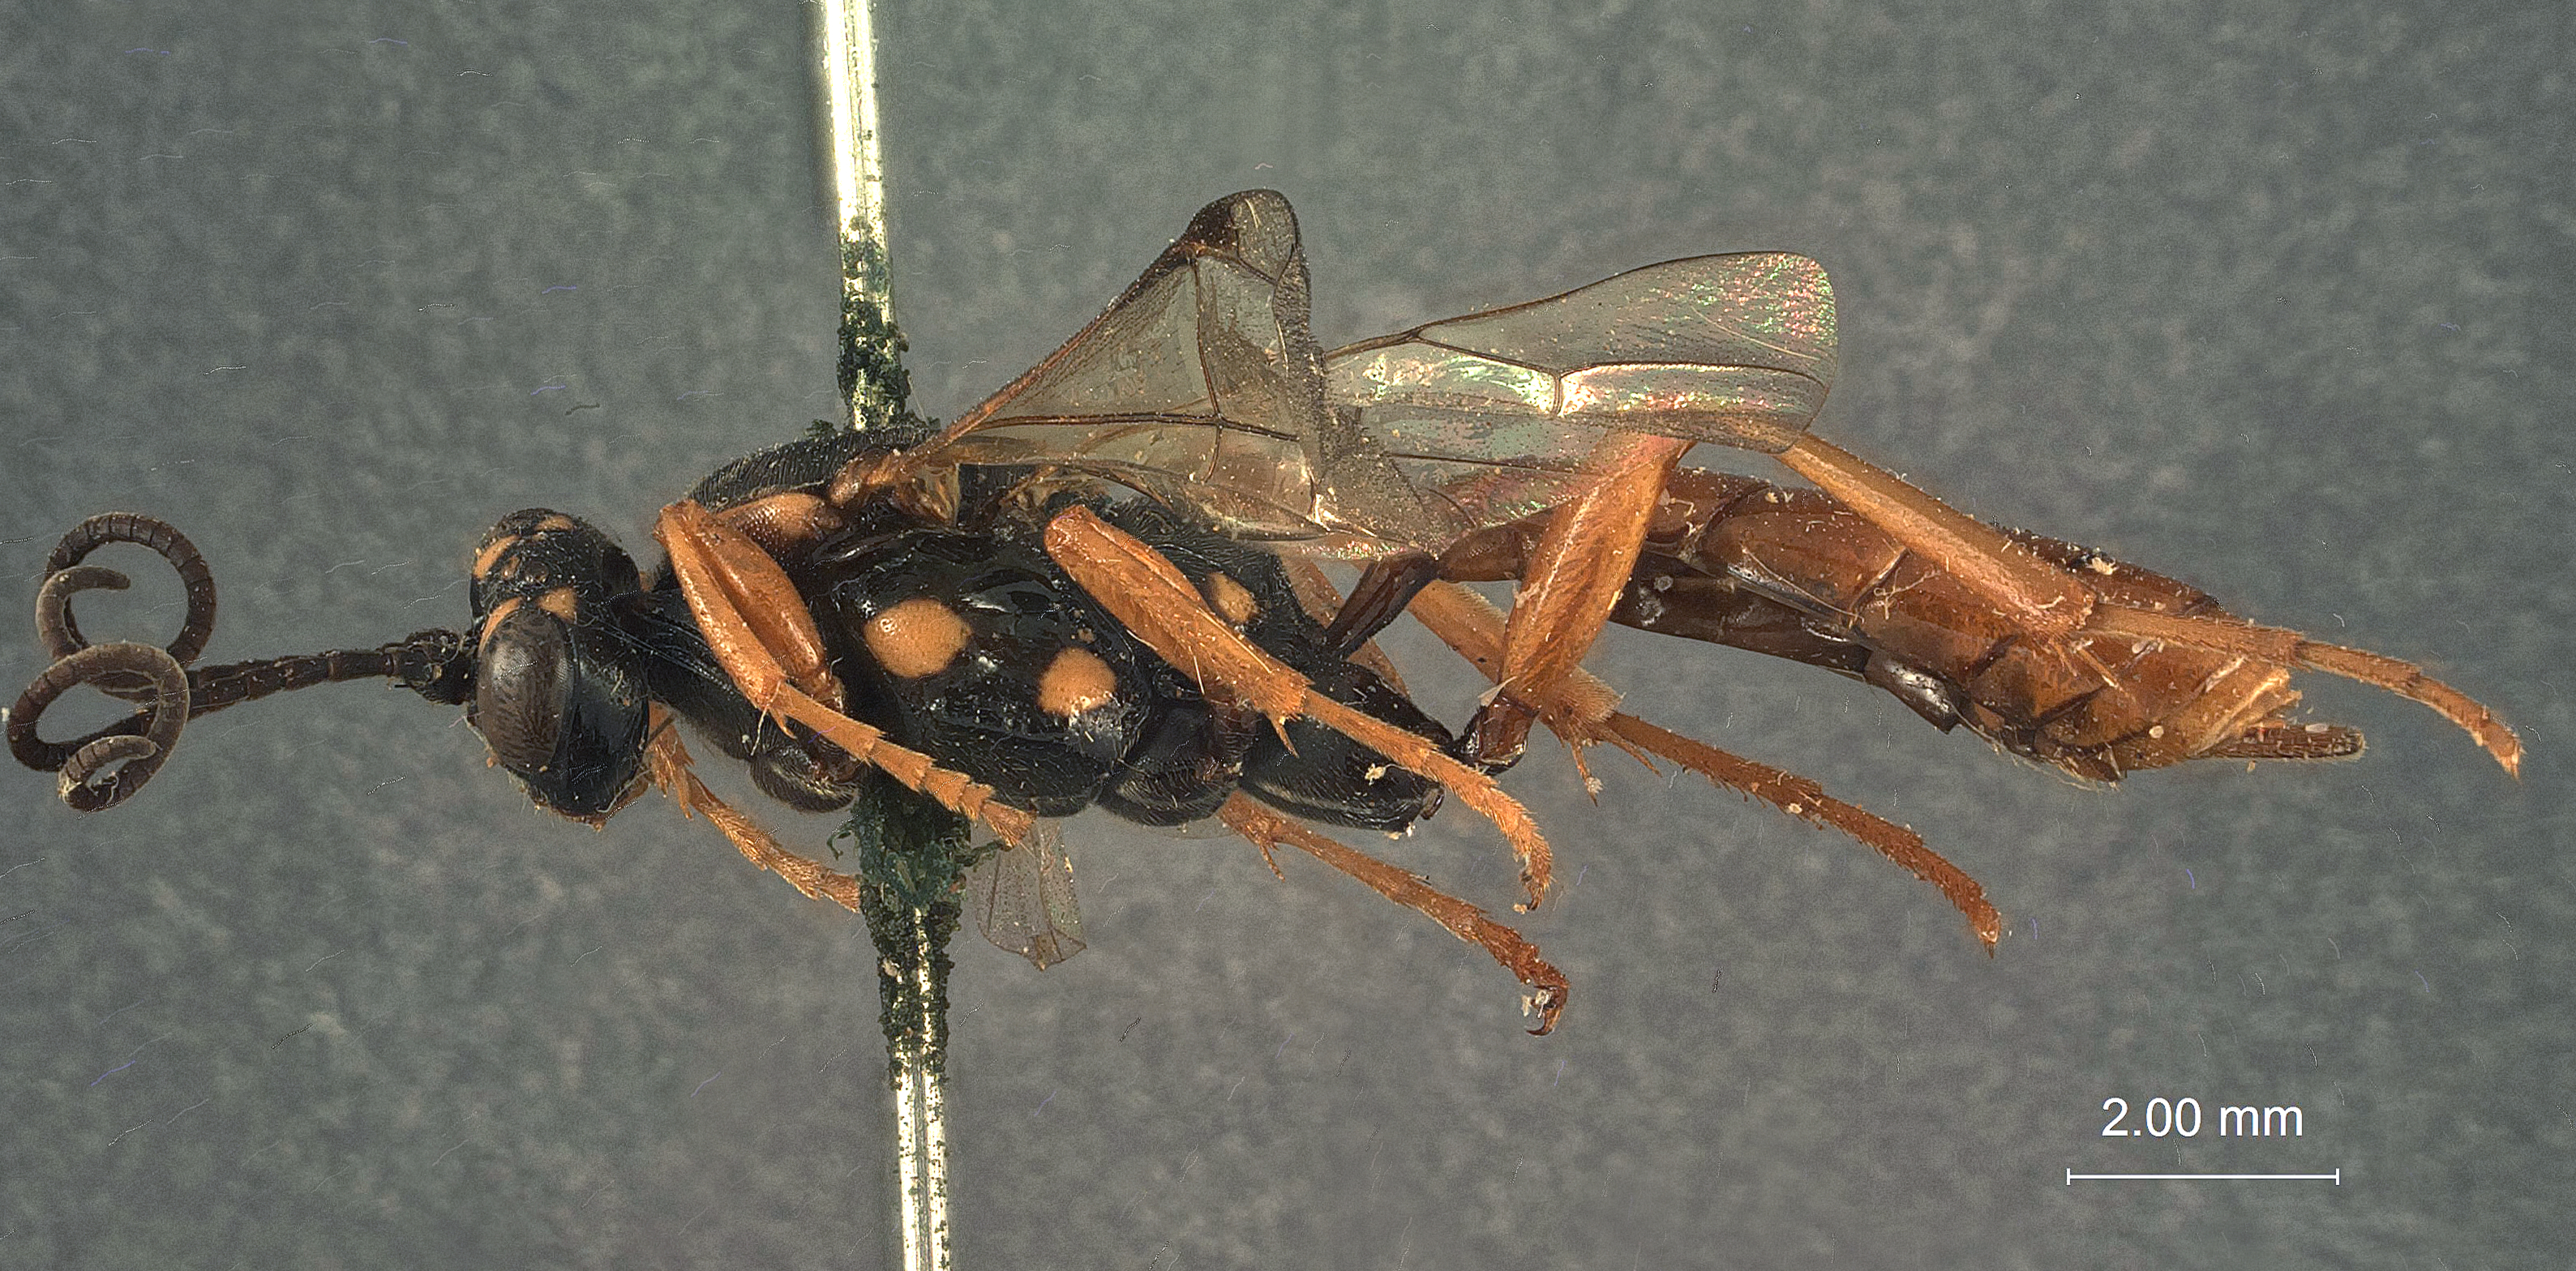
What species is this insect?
Eristicus erythrogaster
